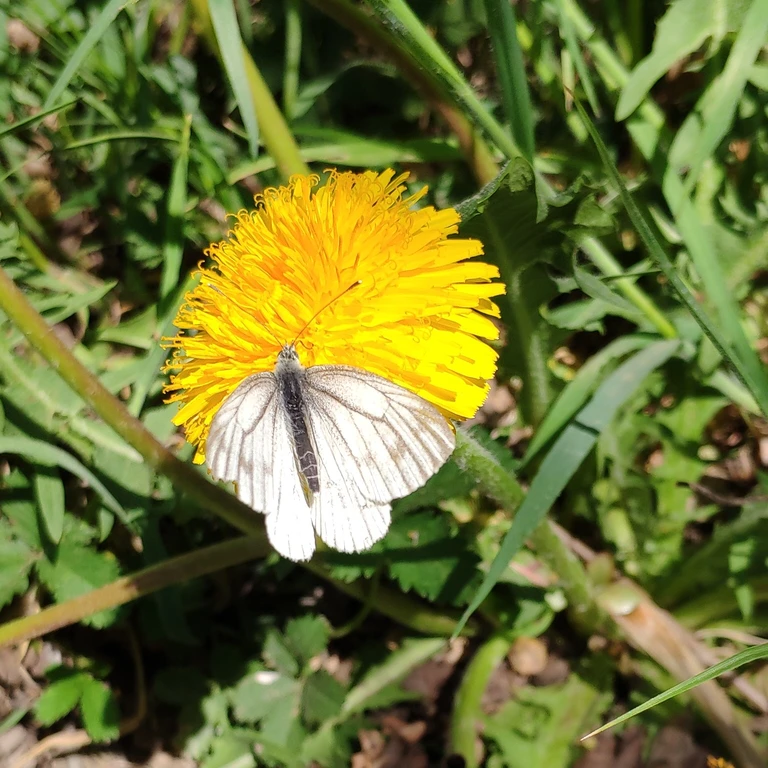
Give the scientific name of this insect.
Pieris napi
